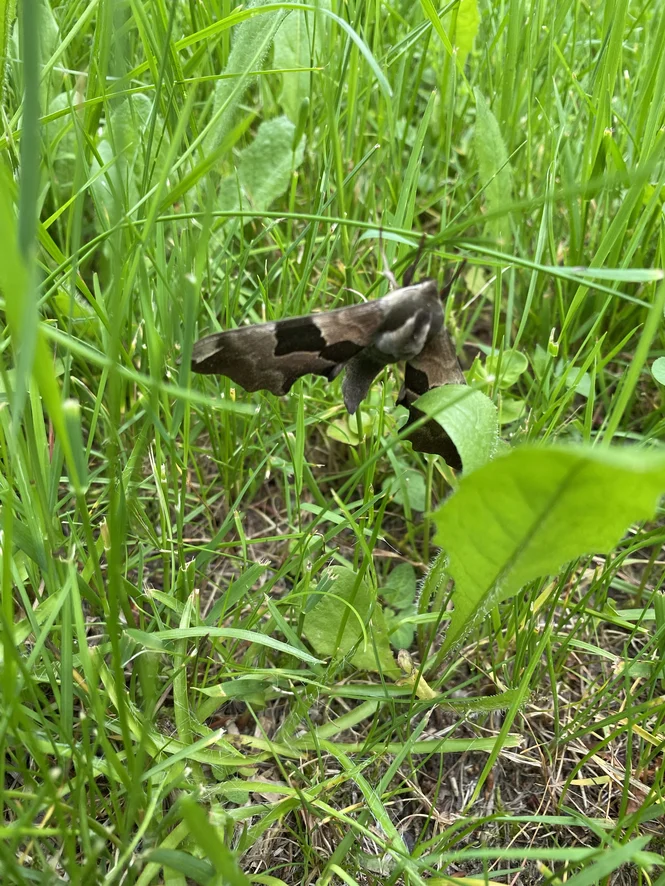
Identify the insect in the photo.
Mimas tiliae
